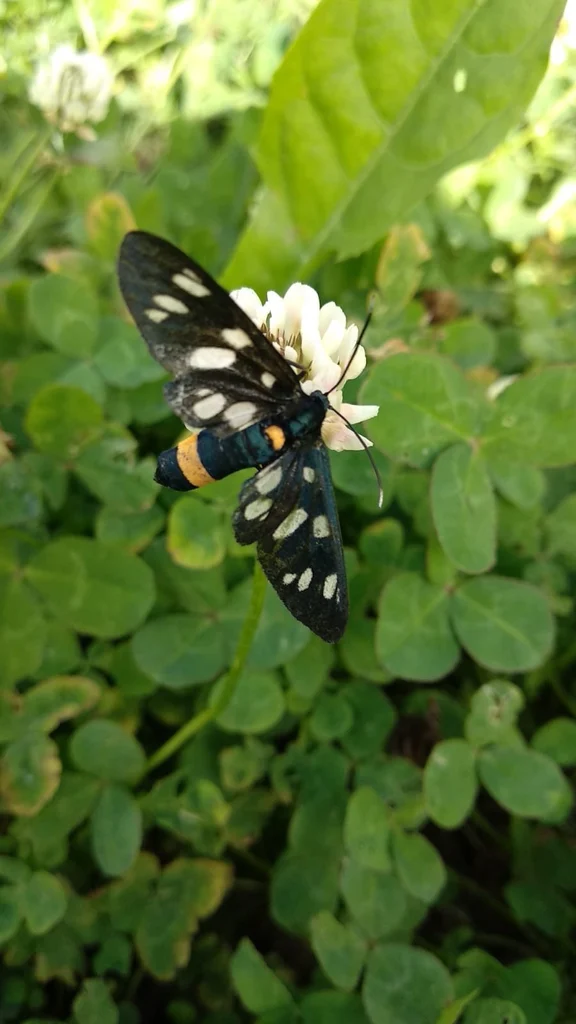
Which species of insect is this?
Amata phegea
